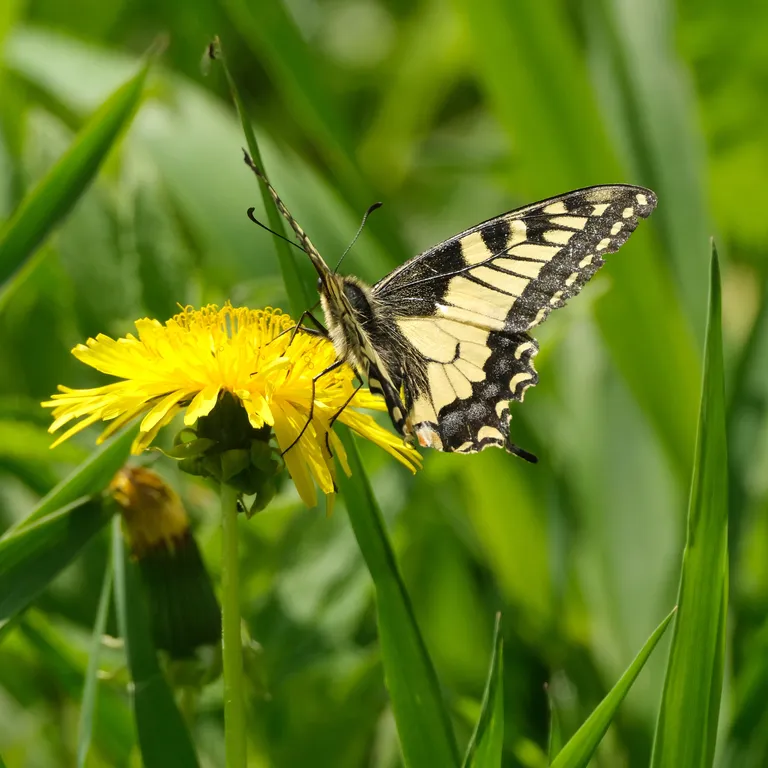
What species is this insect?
Papilio machaon
